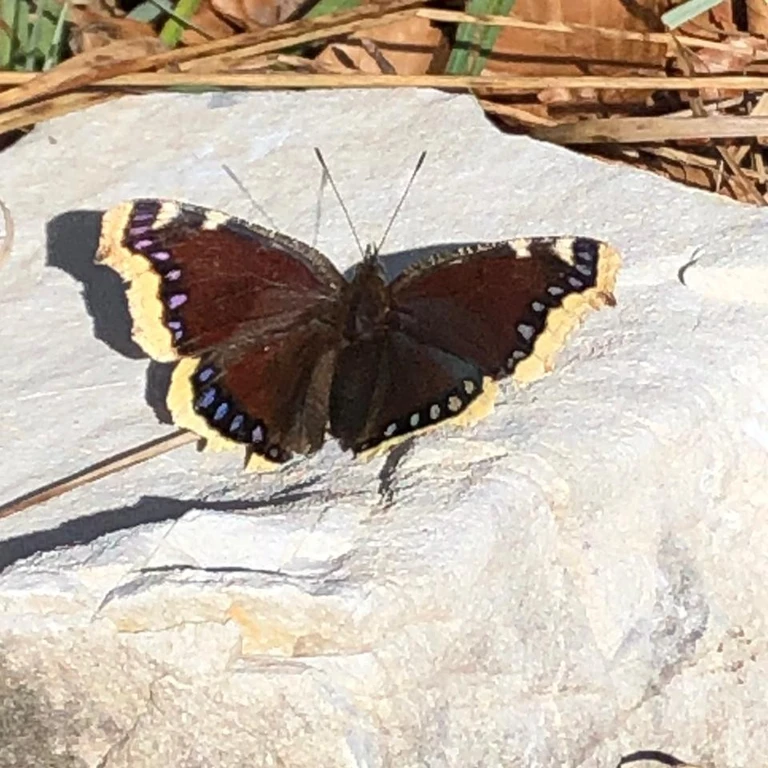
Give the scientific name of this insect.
Nymphalis antiopa
